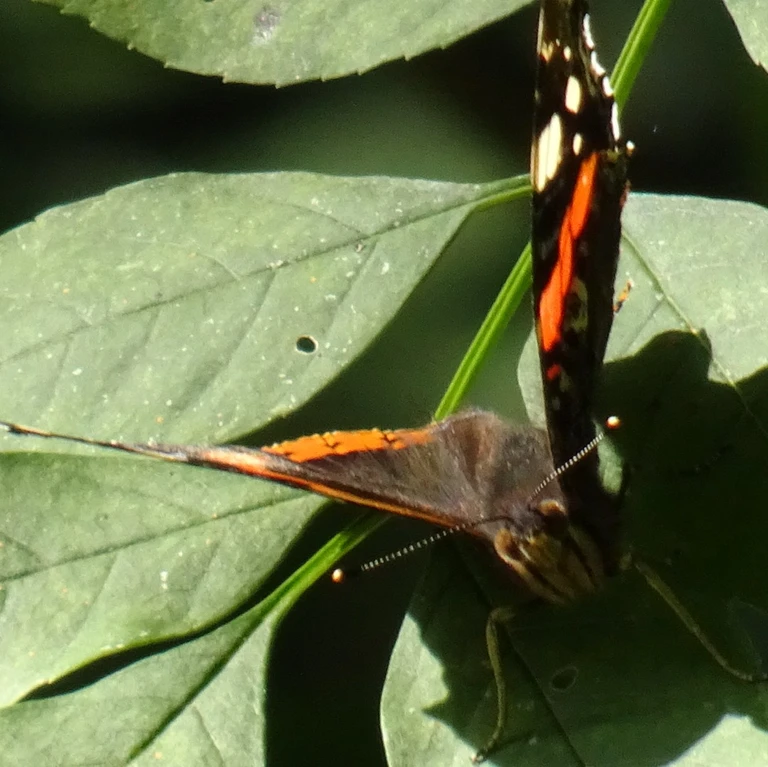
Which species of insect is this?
Vanessa atalanta
